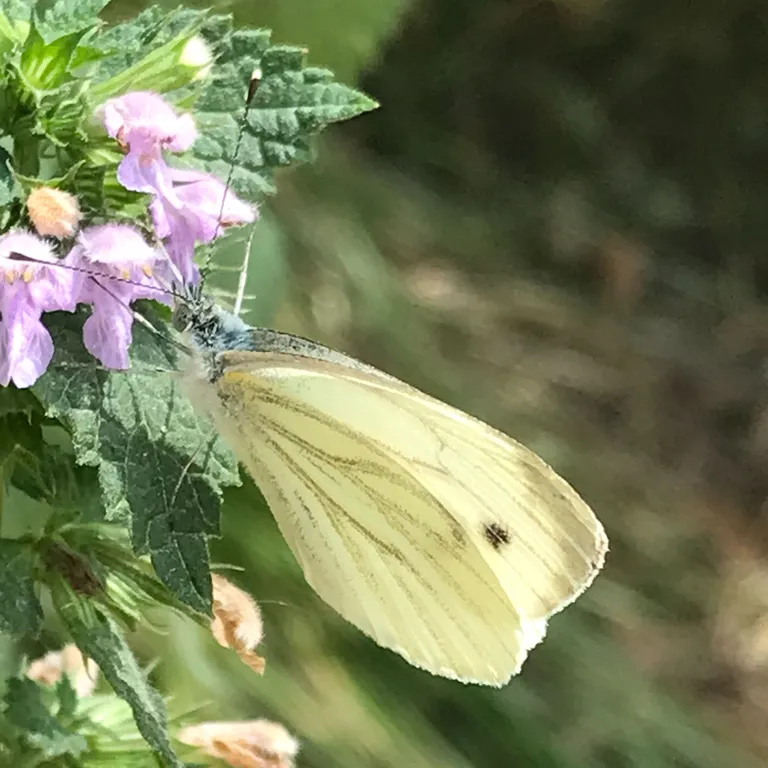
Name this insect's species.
Pieris napi
